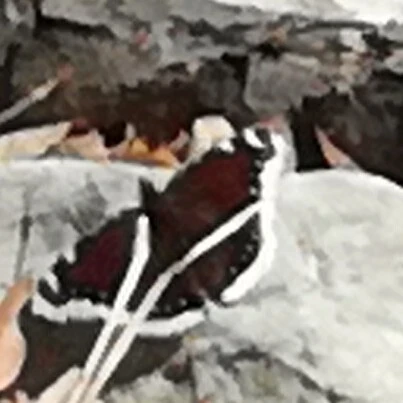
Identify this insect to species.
Nymphalis antiopa
